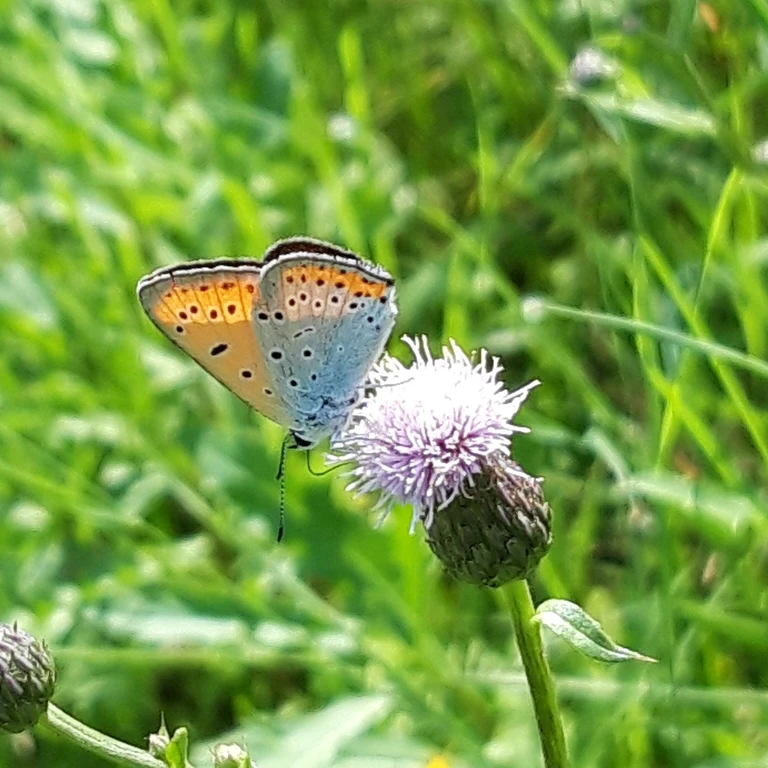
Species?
Lycaena dispar
